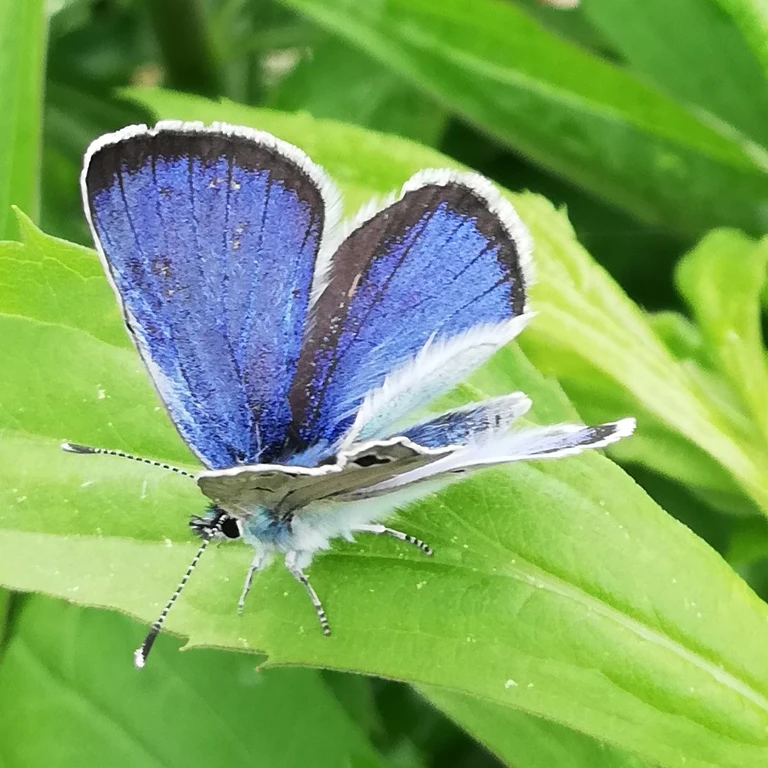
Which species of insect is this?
Glaucopsyche alexis
